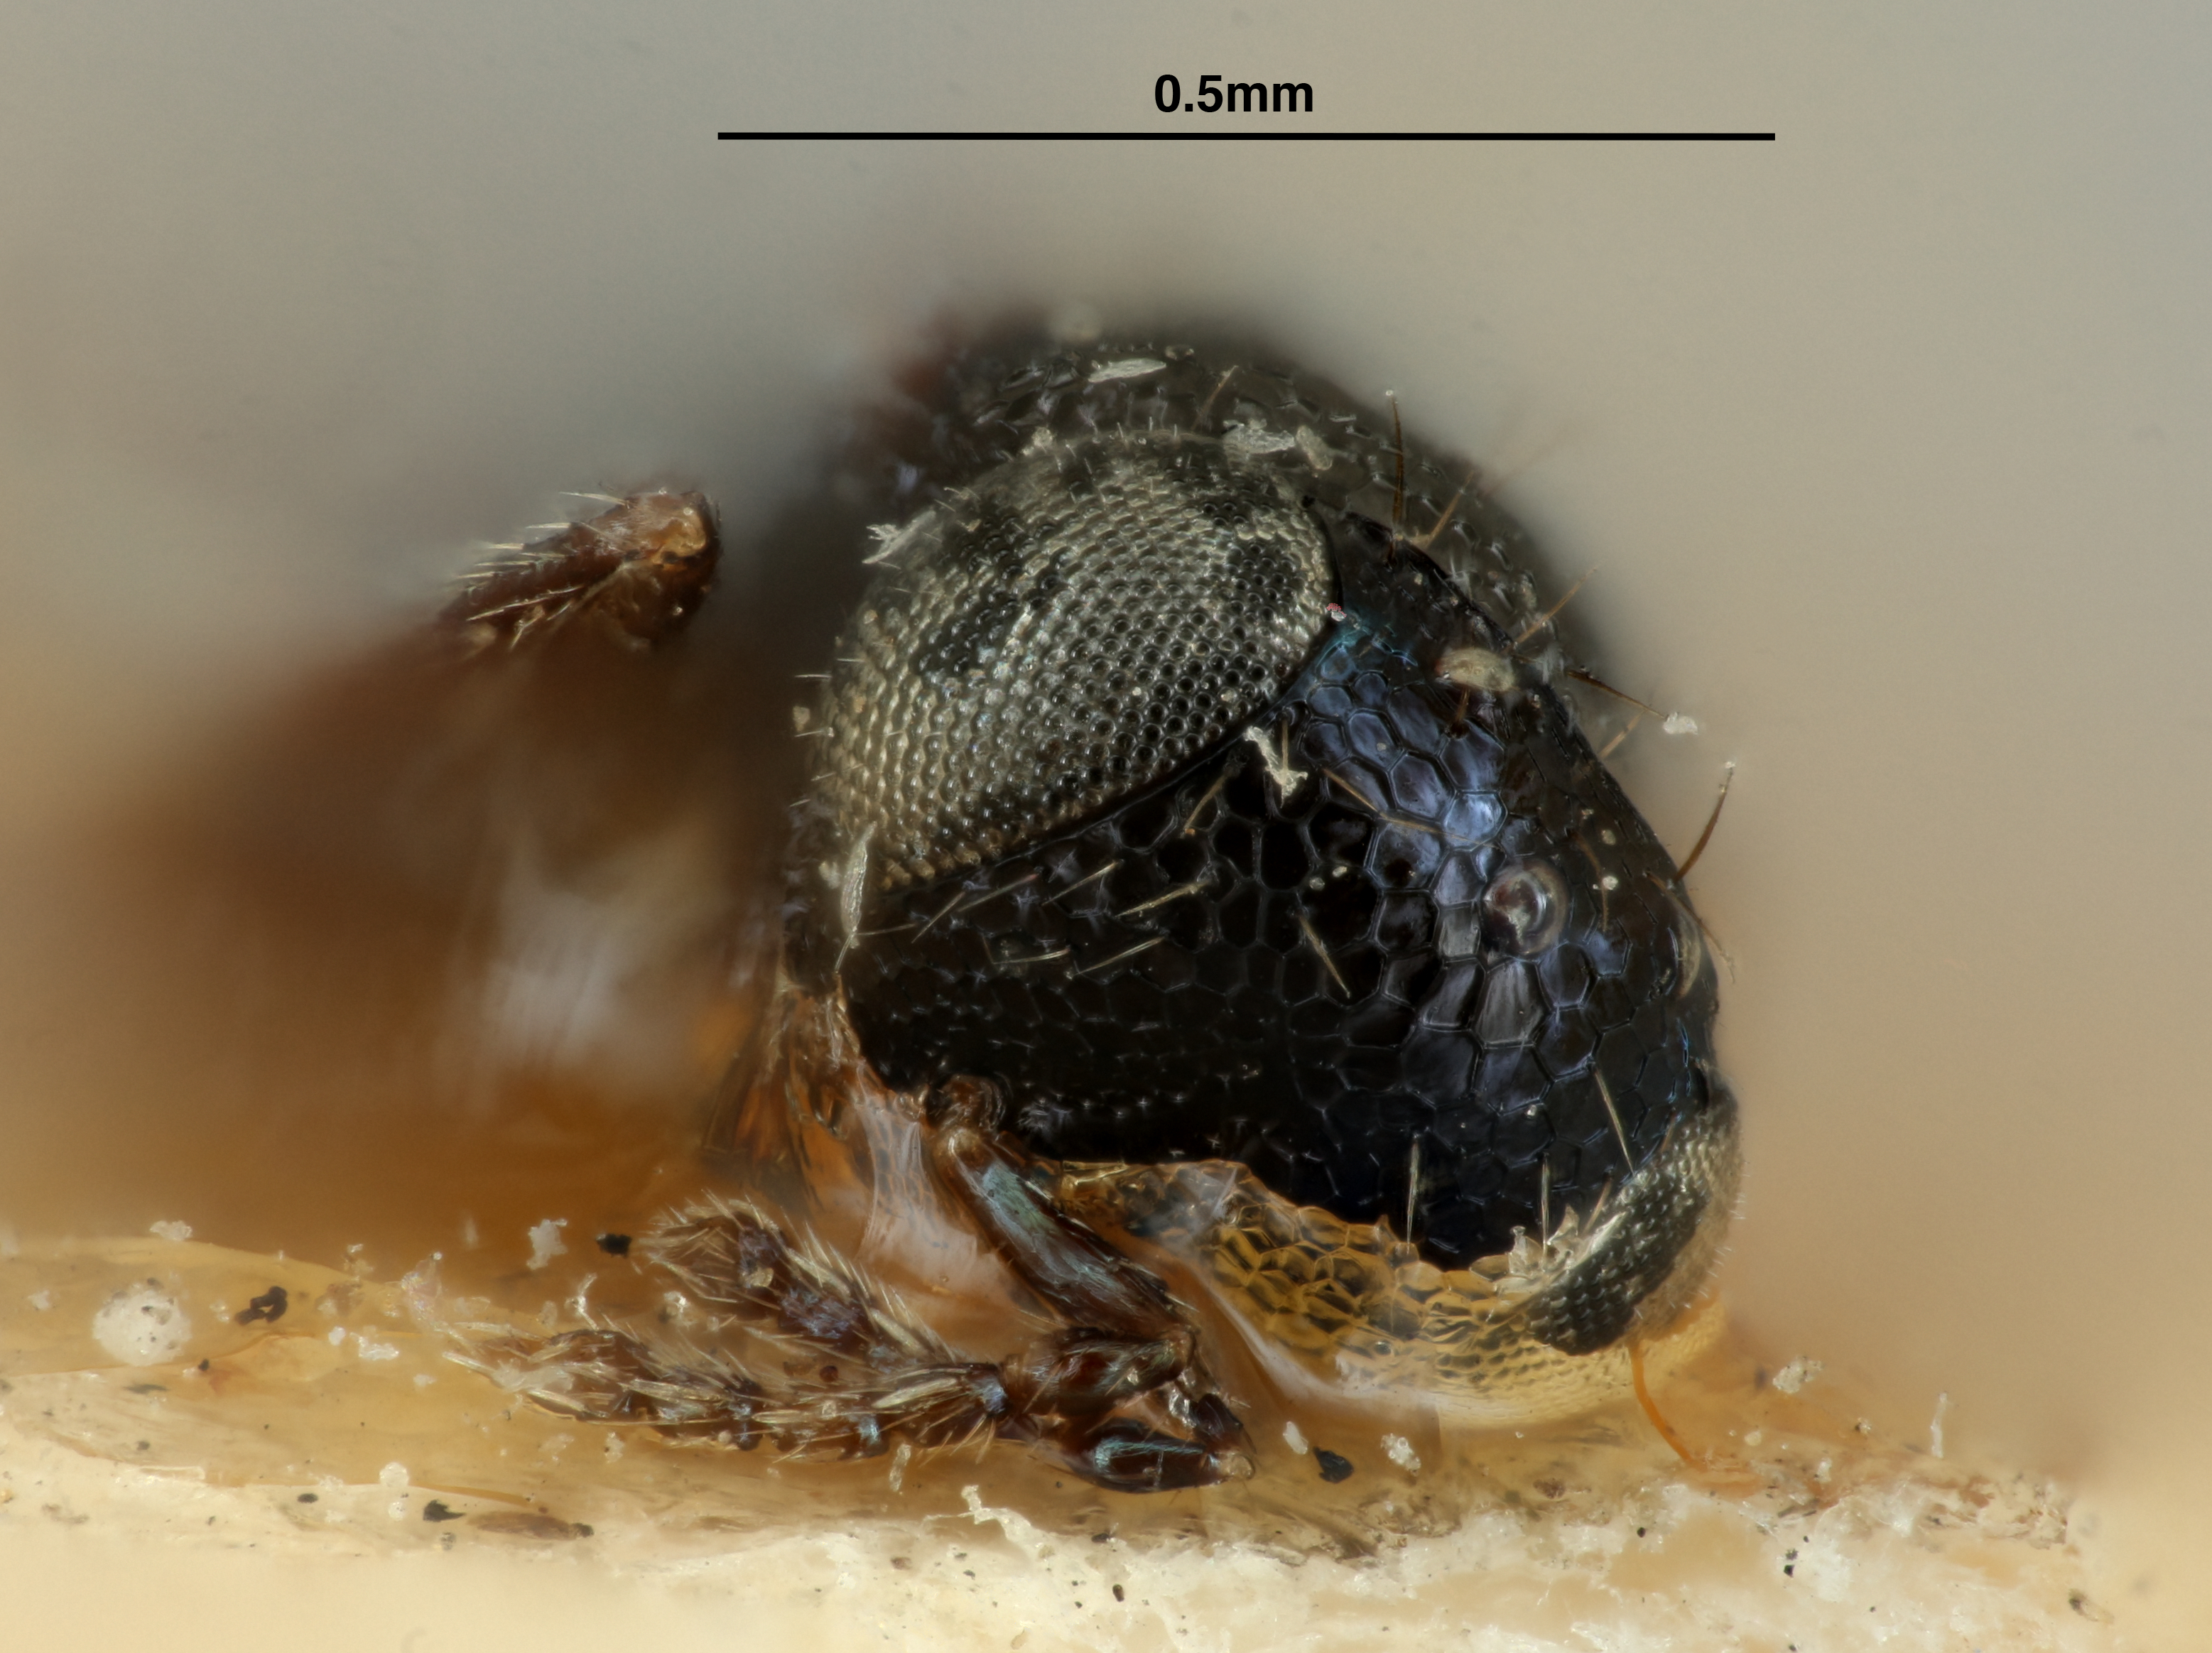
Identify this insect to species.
Pleurotropis leucopus
